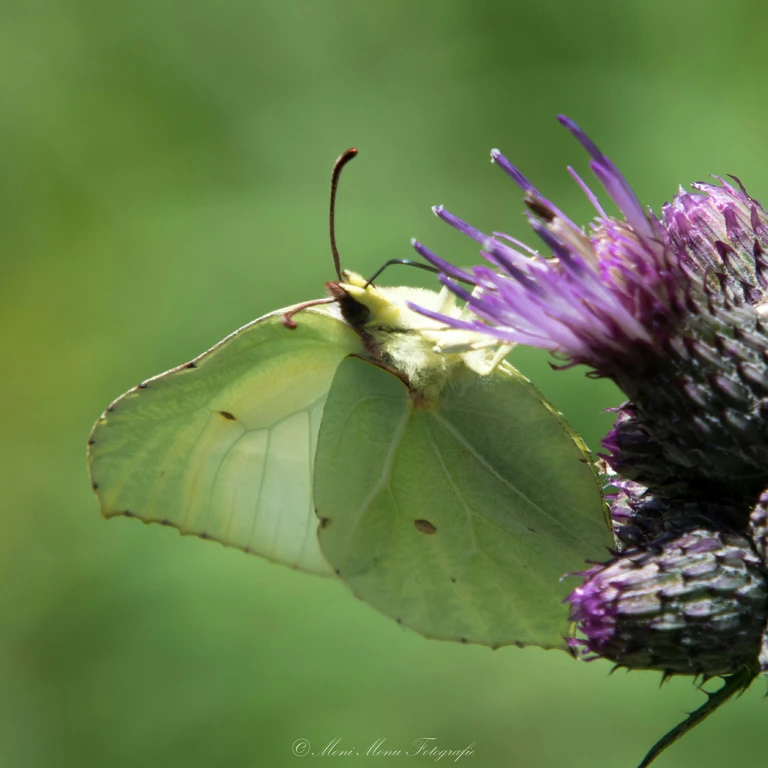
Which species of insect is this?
Gonepteryx rhamni
